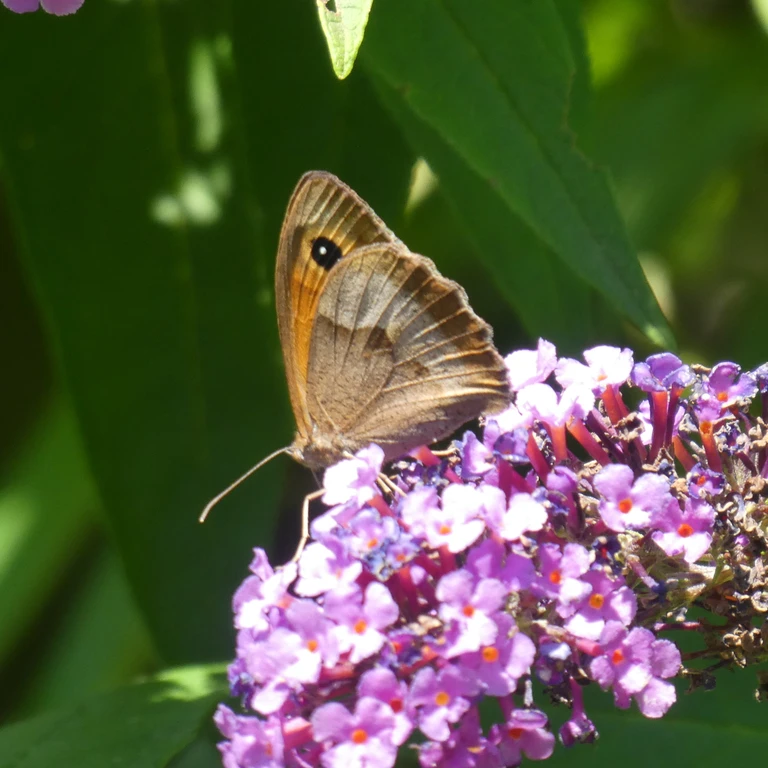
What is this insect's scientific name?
Maniola jurtina
